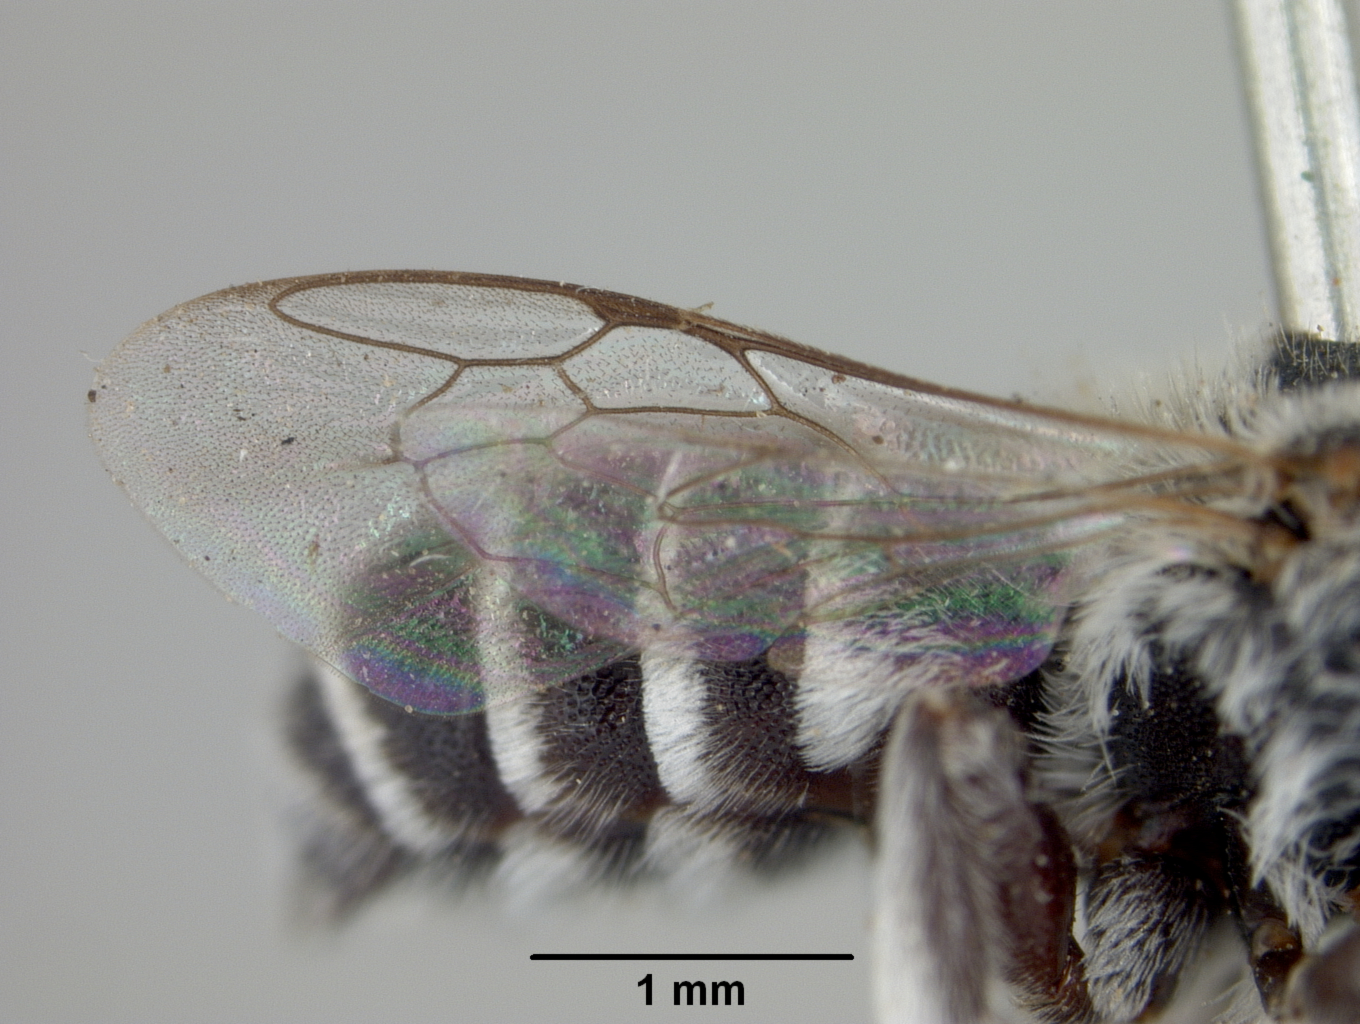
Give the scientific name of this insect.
Heriades meliloti
